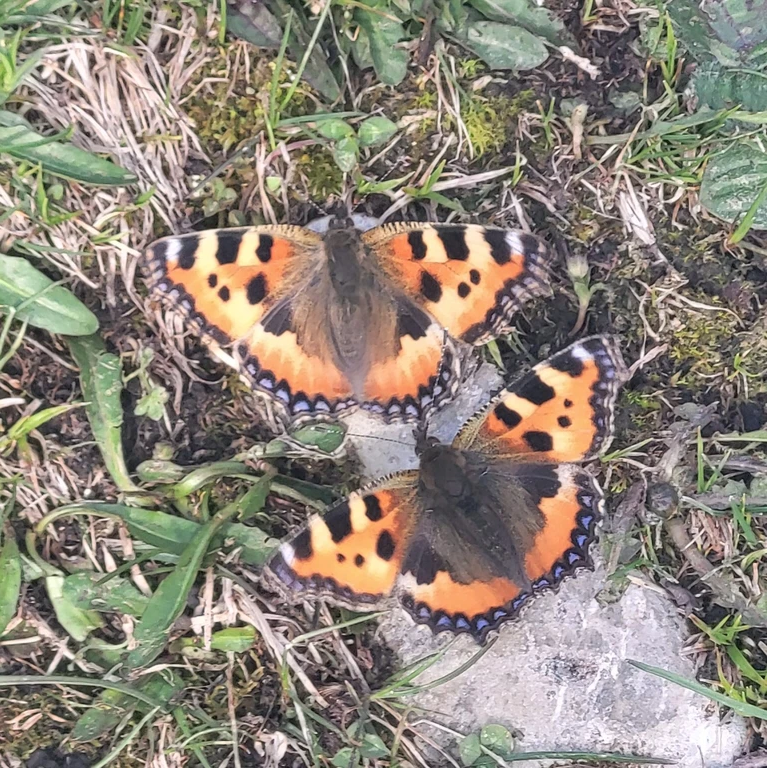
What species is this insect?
Aglais urticae
